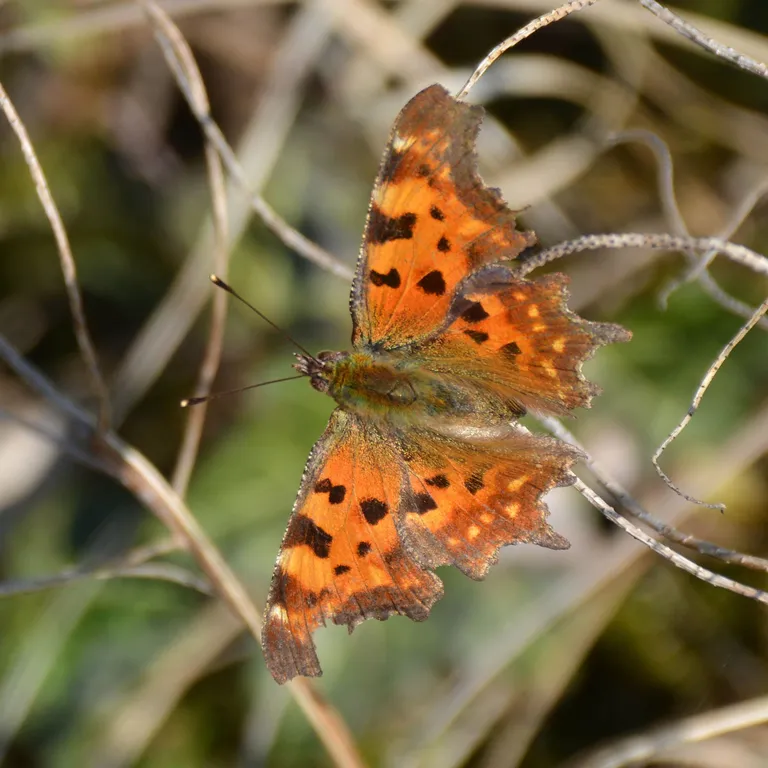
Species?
Polygonia c-album
